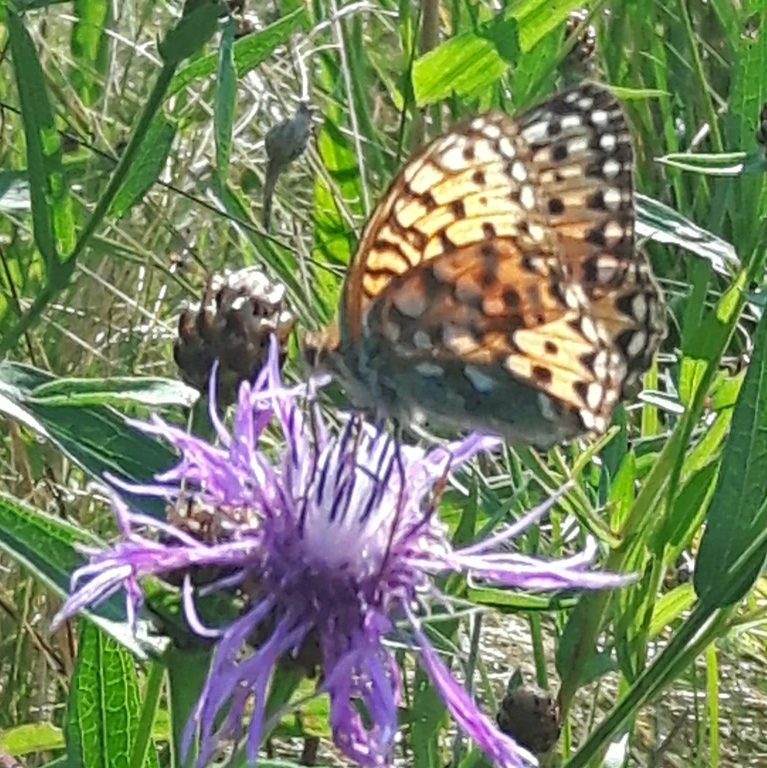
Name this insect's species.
Speyeria aglaja
